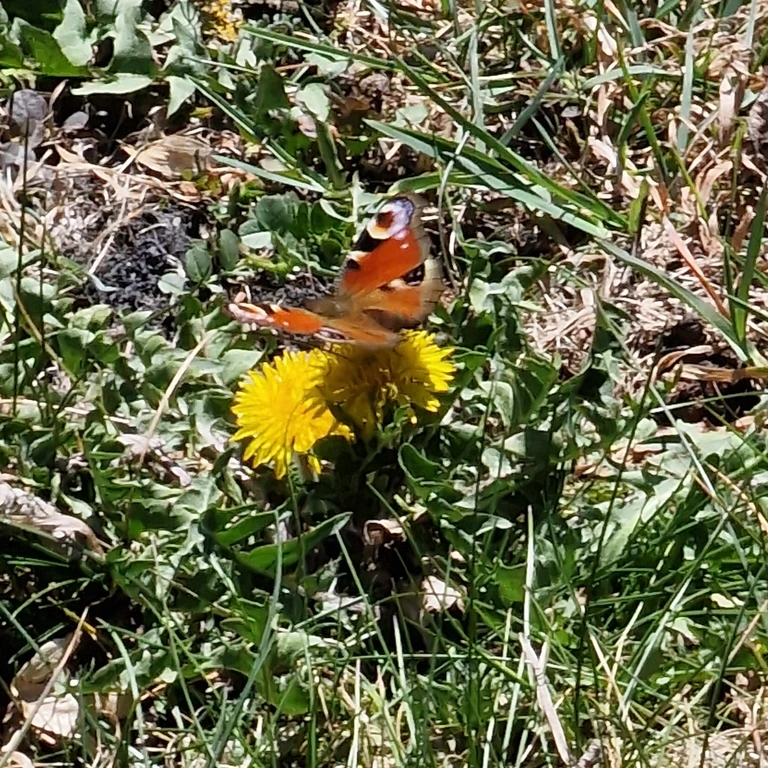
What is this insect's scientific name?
Aglais io
